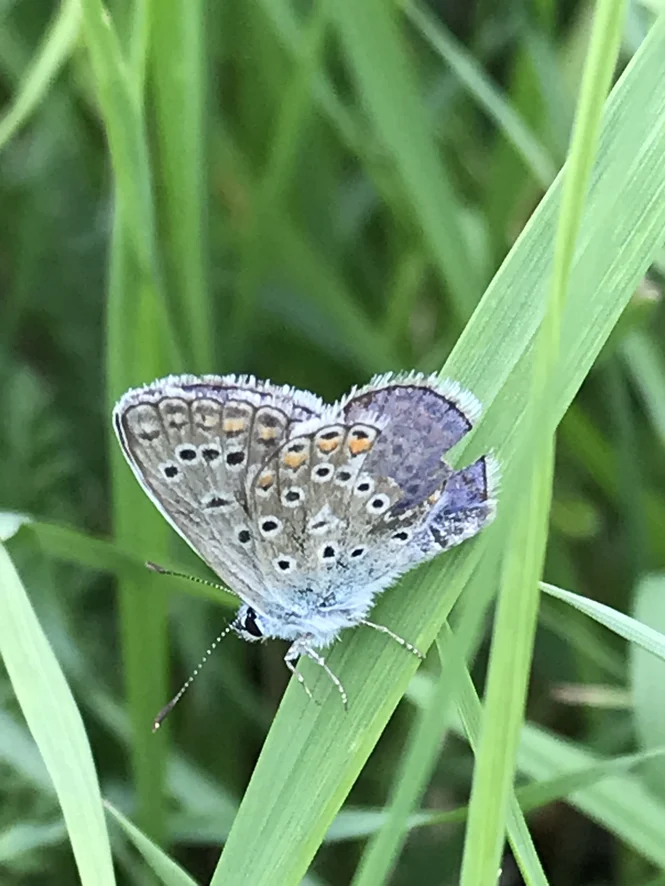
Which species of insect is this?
Polyommatus icarus
